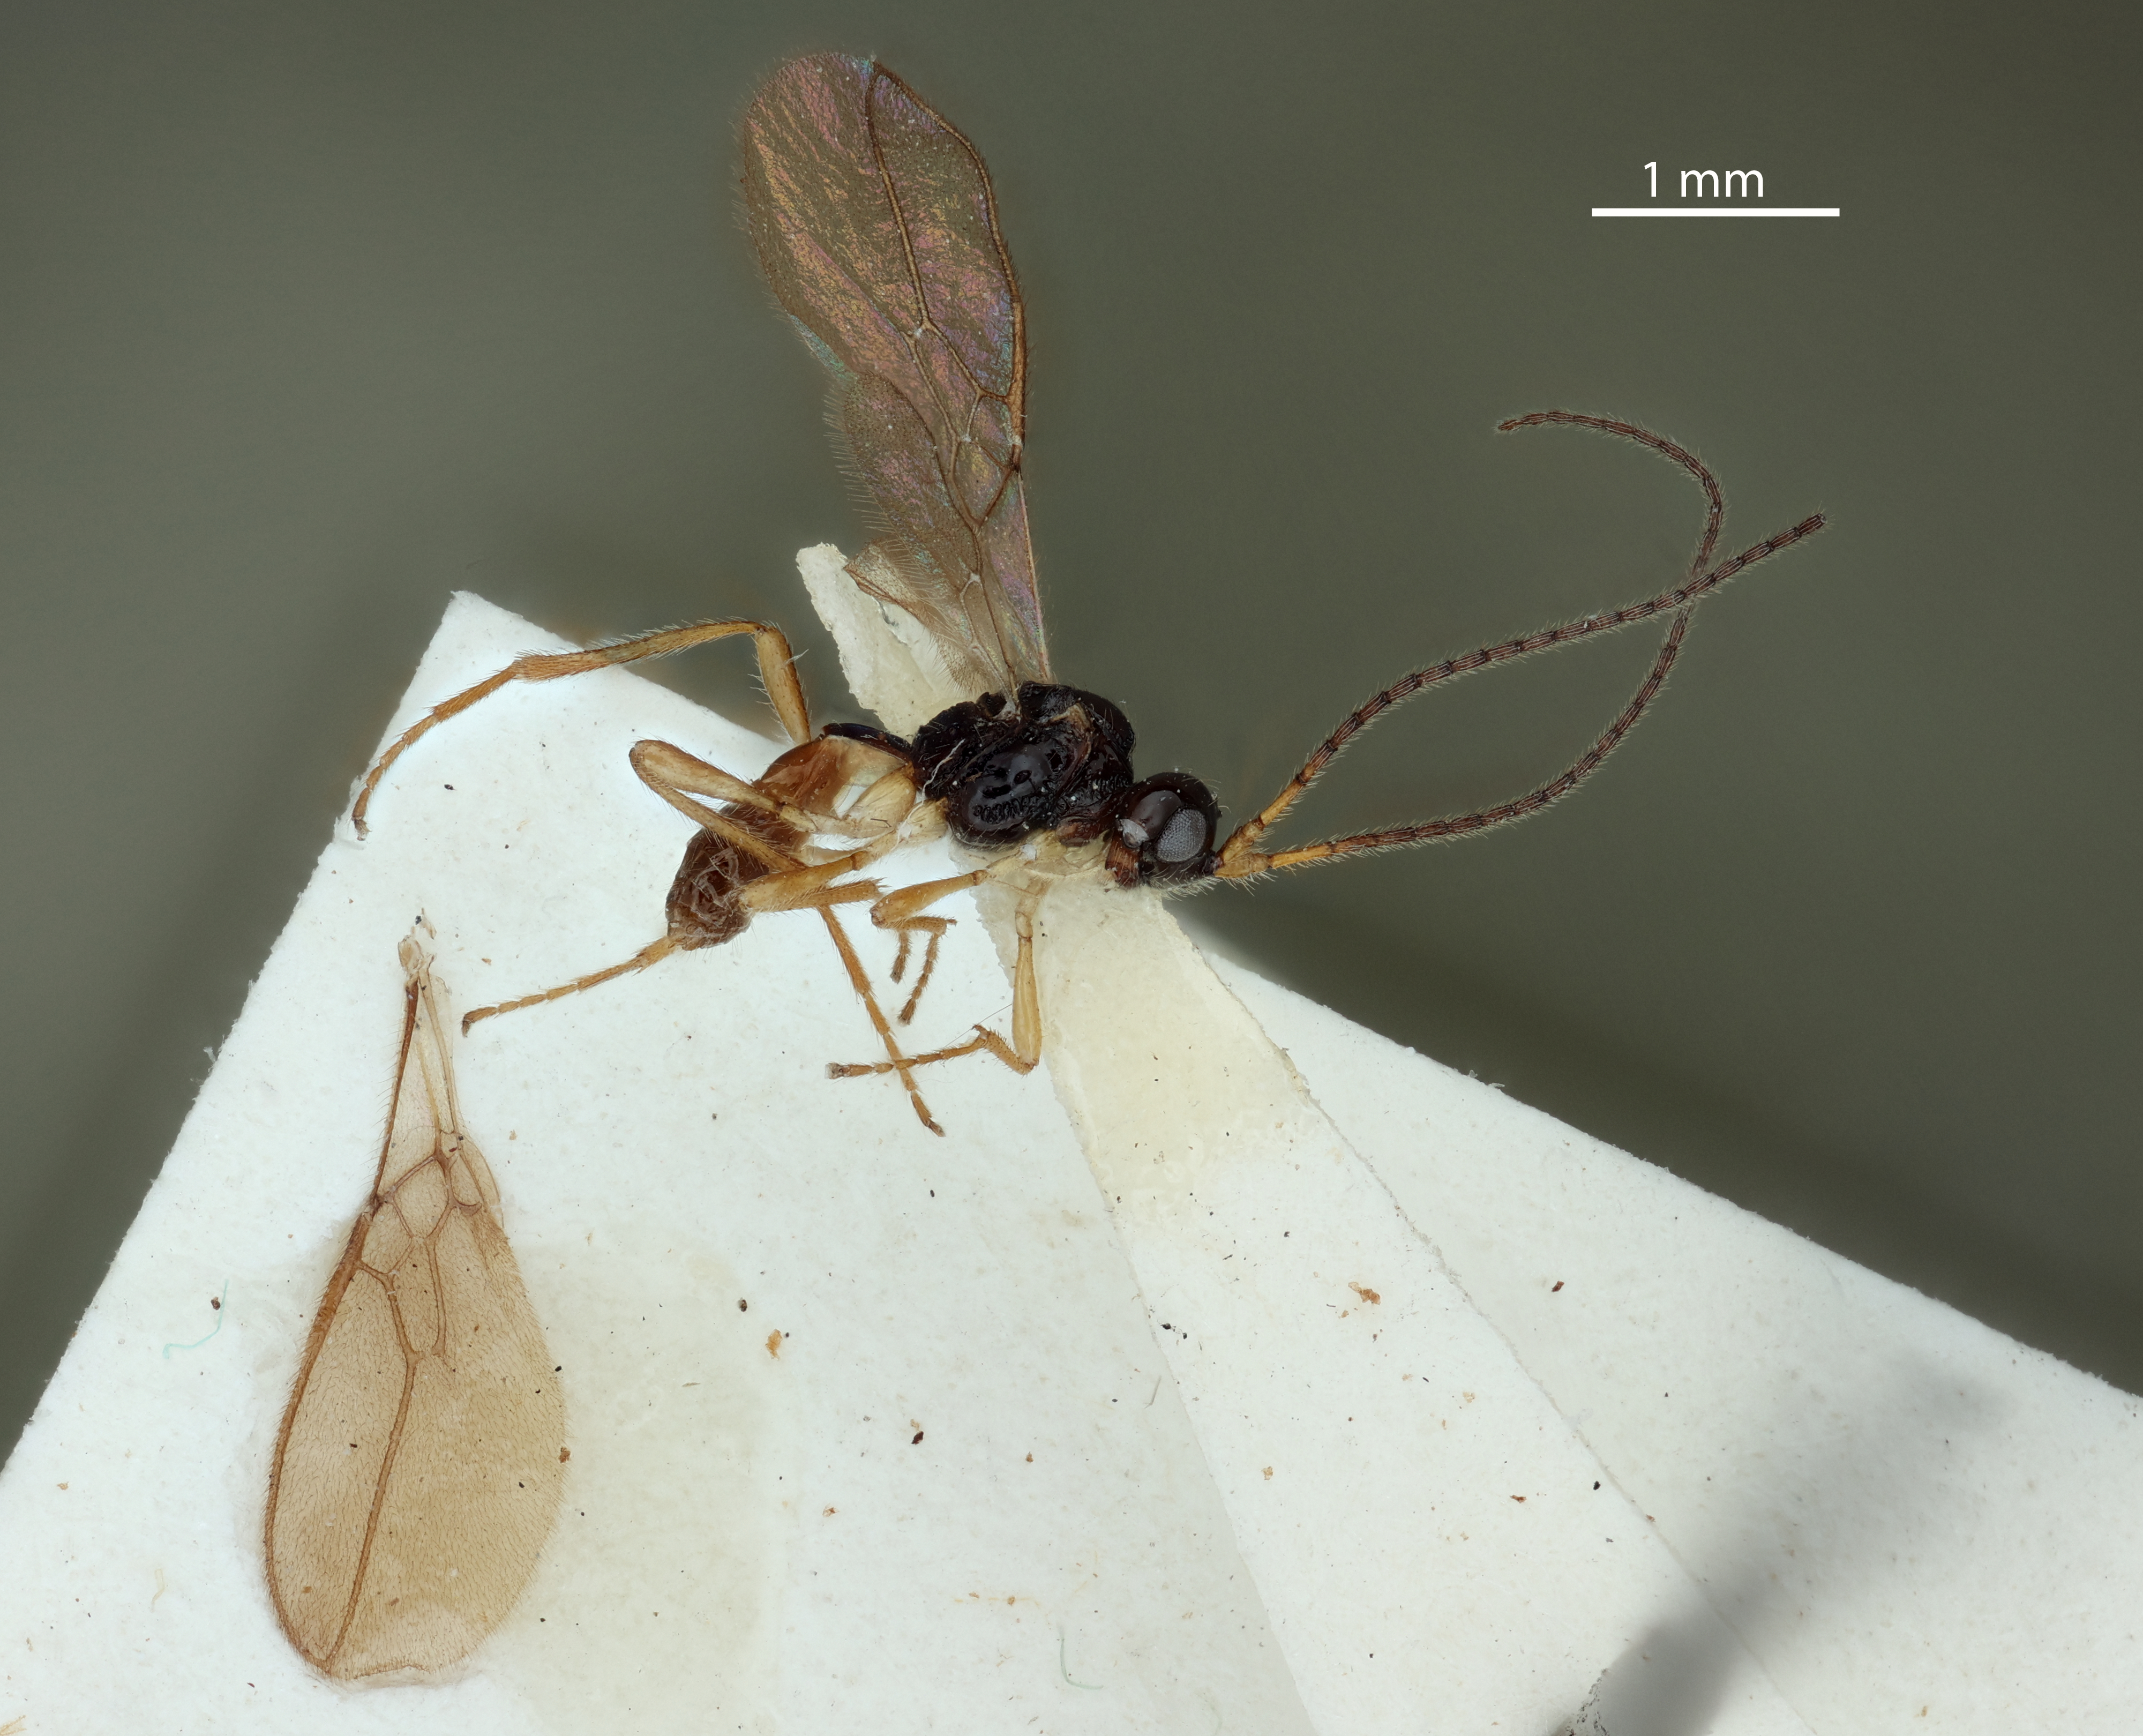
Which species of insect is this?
Aspilota acutistigma
